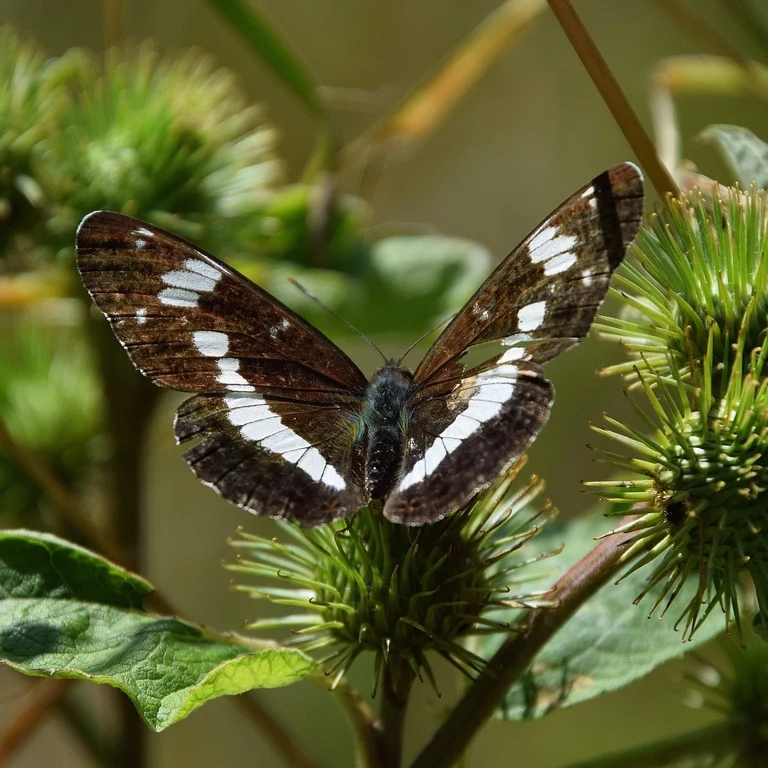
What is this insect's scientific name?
Limenitis camilla (also Ladoga camilla)
